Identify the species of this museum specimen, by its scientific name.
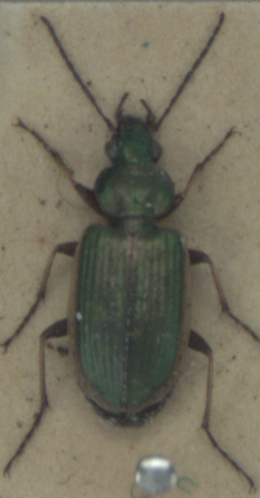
Agonum marginatum
